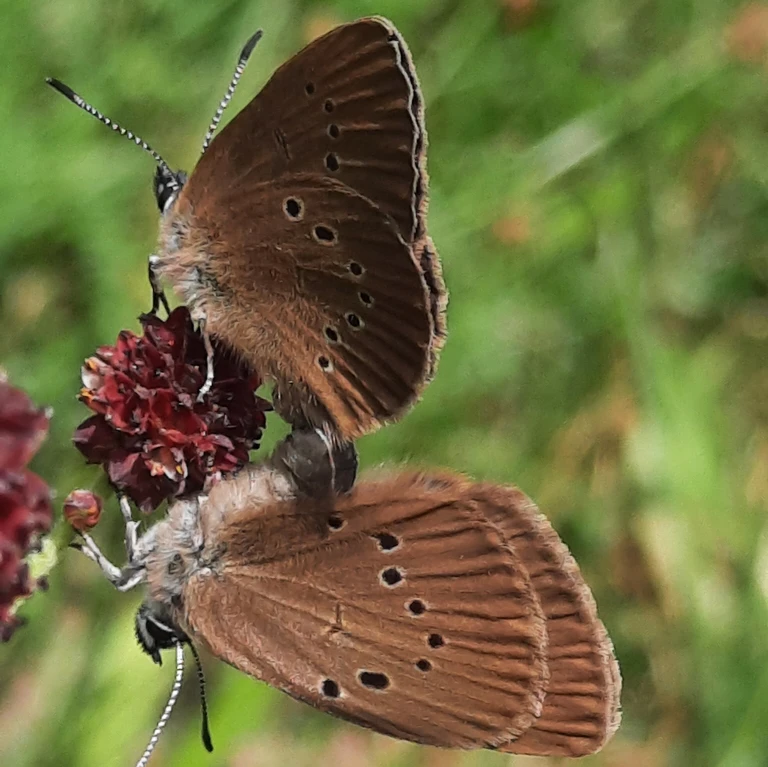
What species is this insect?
Phengaris nausithous (also Maculinea nausithous)
